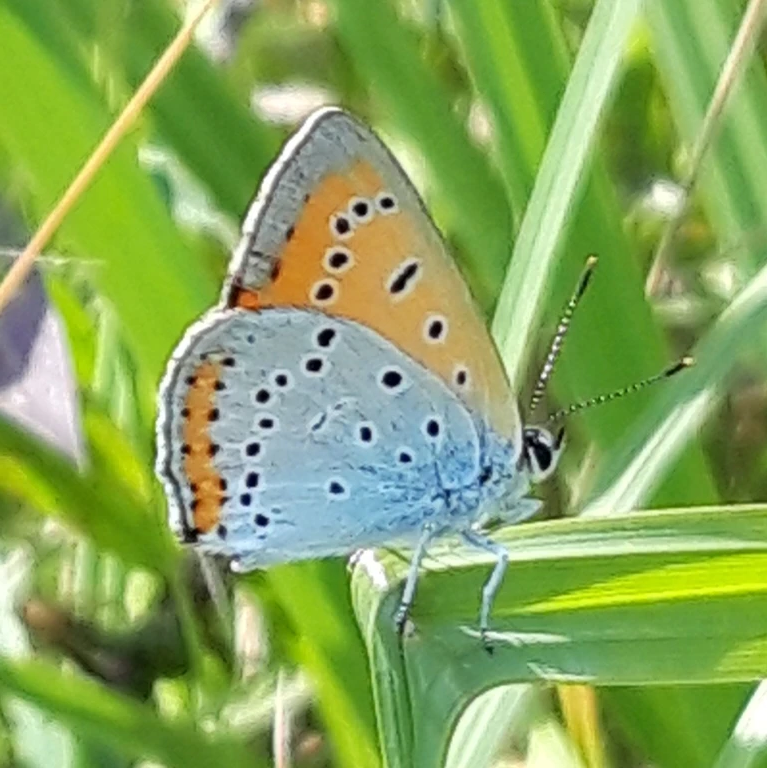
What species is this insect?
Lycaena dispar
